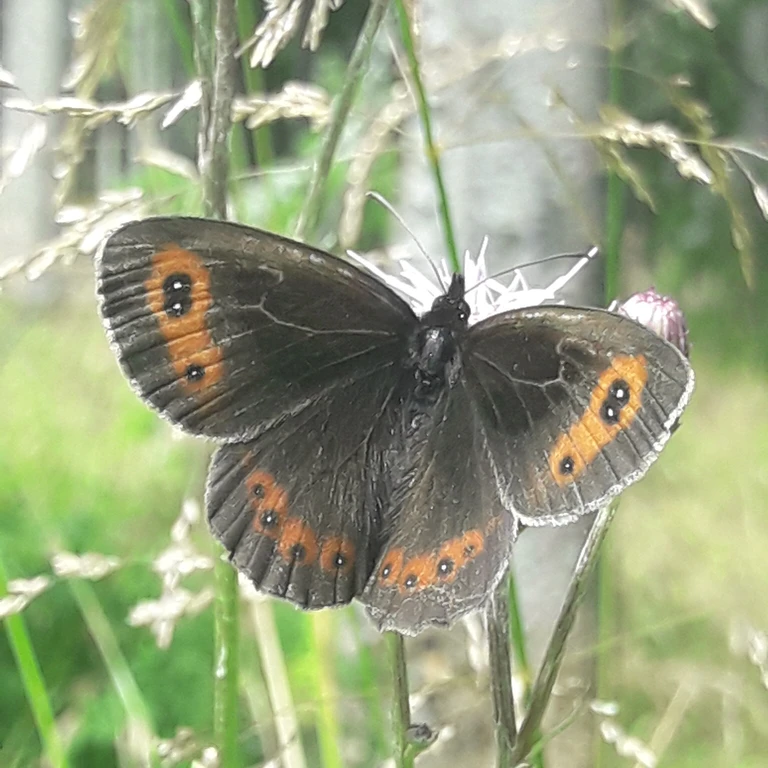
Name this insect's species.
Erebia aethiops
